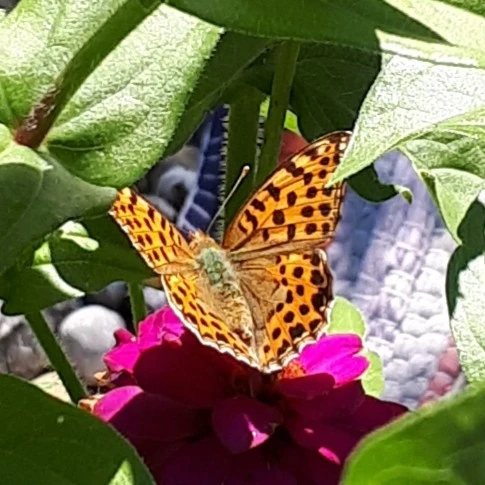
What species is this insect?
Issoria lathonia
